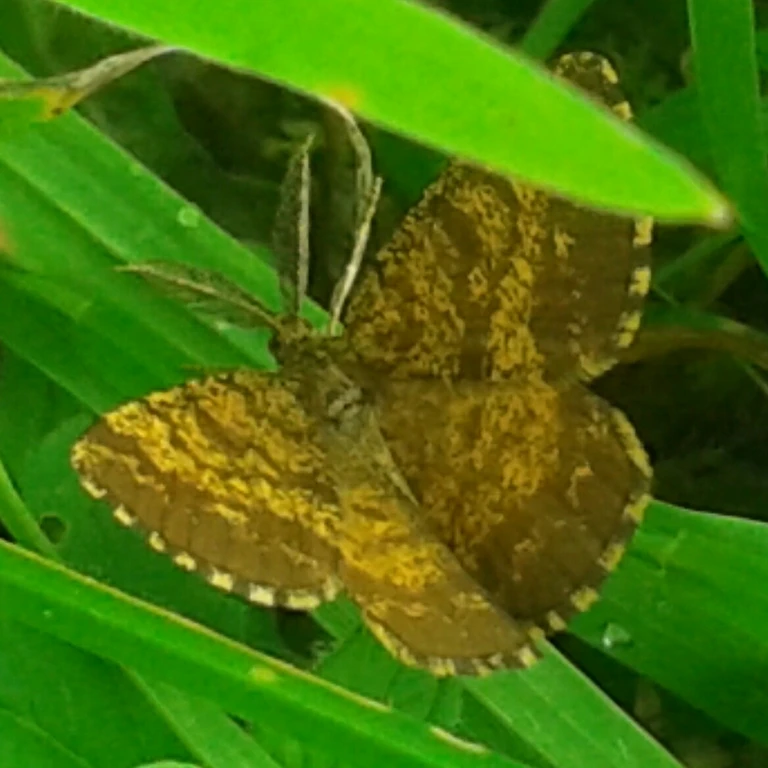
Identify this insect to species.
Ematurga atomaria
